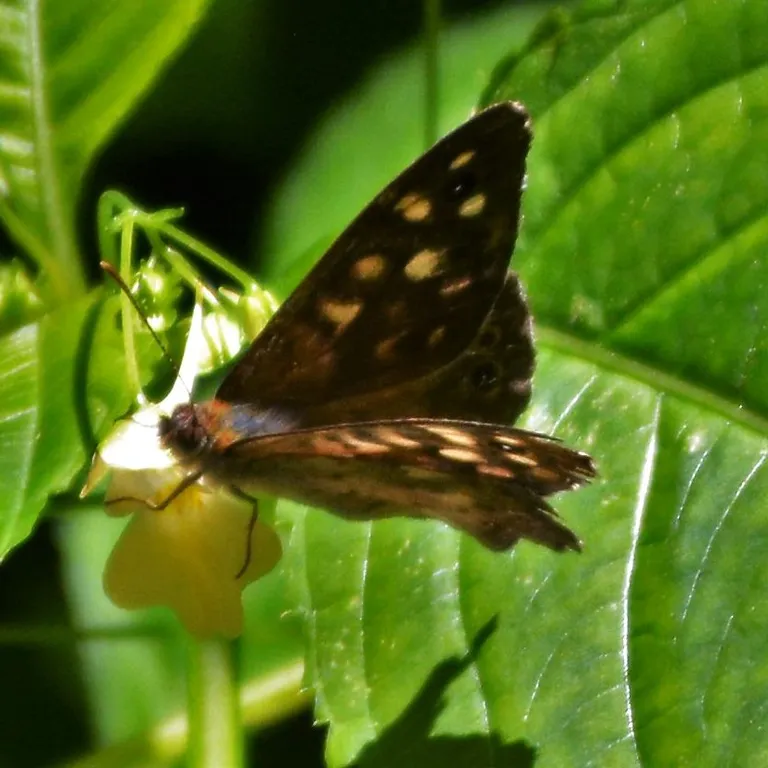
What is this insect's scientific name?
Pararge aegeria
